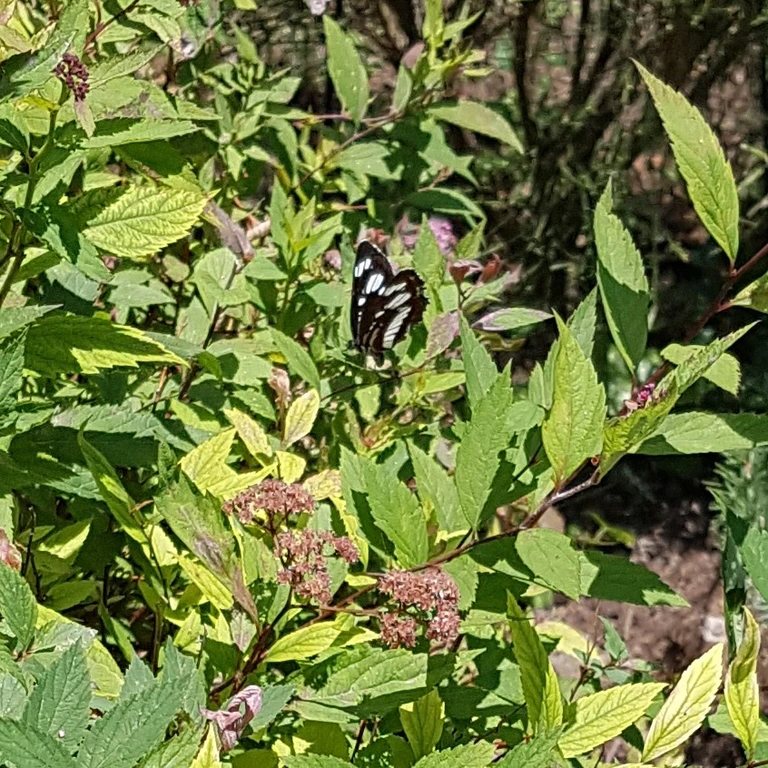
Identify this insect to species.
Neptis rivularis
